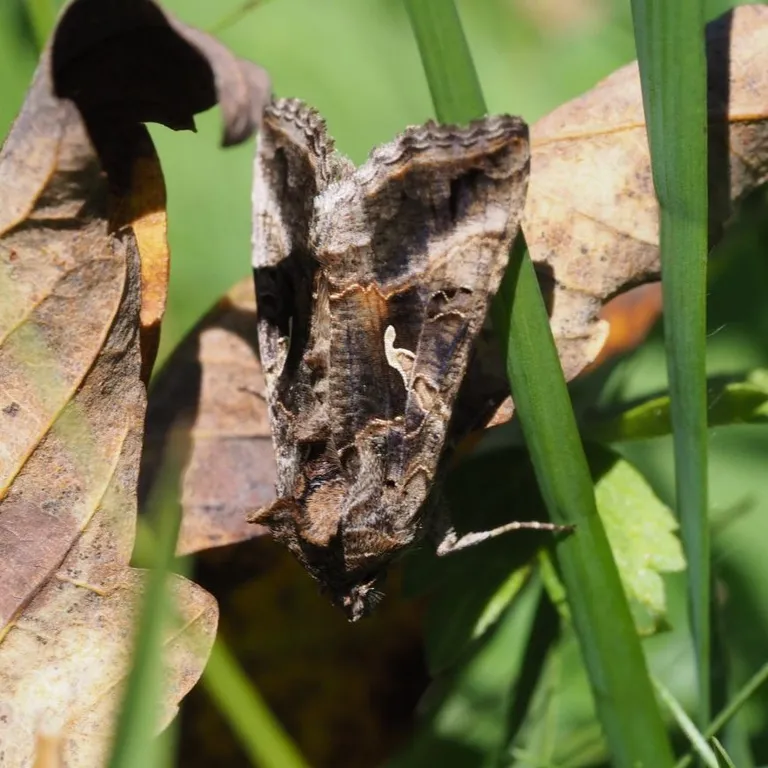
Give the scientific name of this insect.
Autographa gamma
